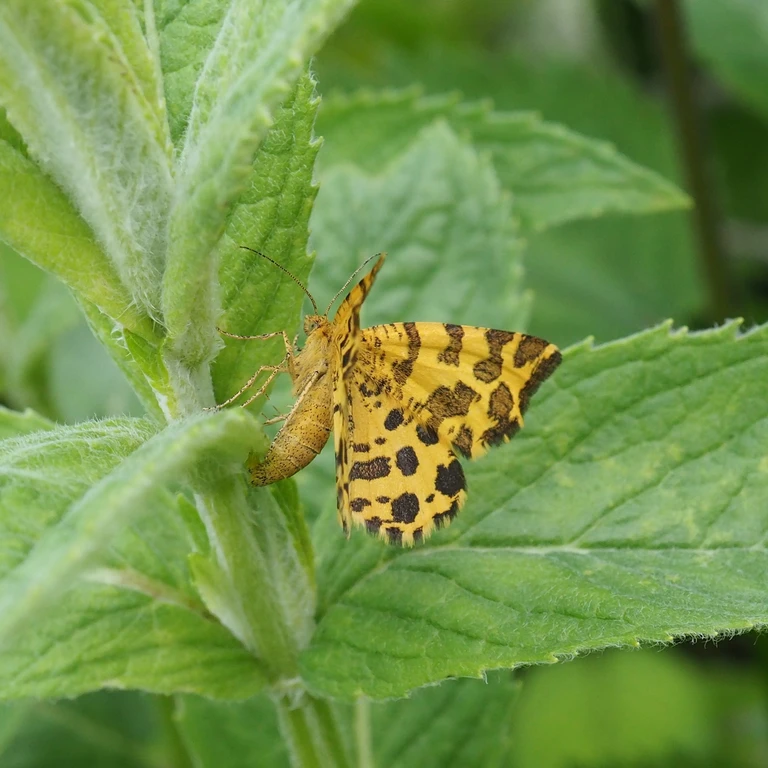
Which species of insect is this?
Pseudopanthera macularia
